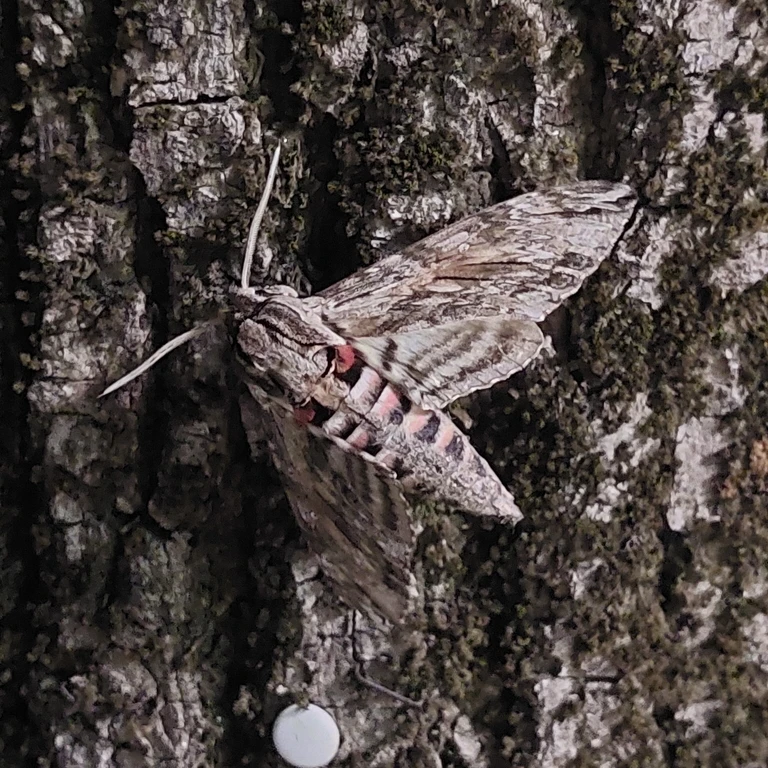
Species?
Agrius convolvuli
